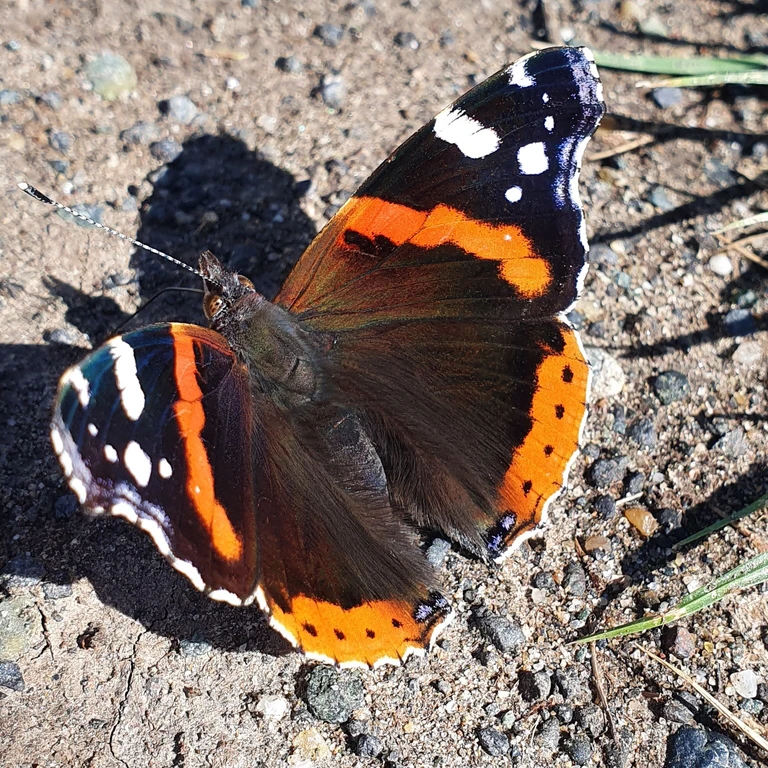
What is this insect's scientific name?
Vanessa atalanta
